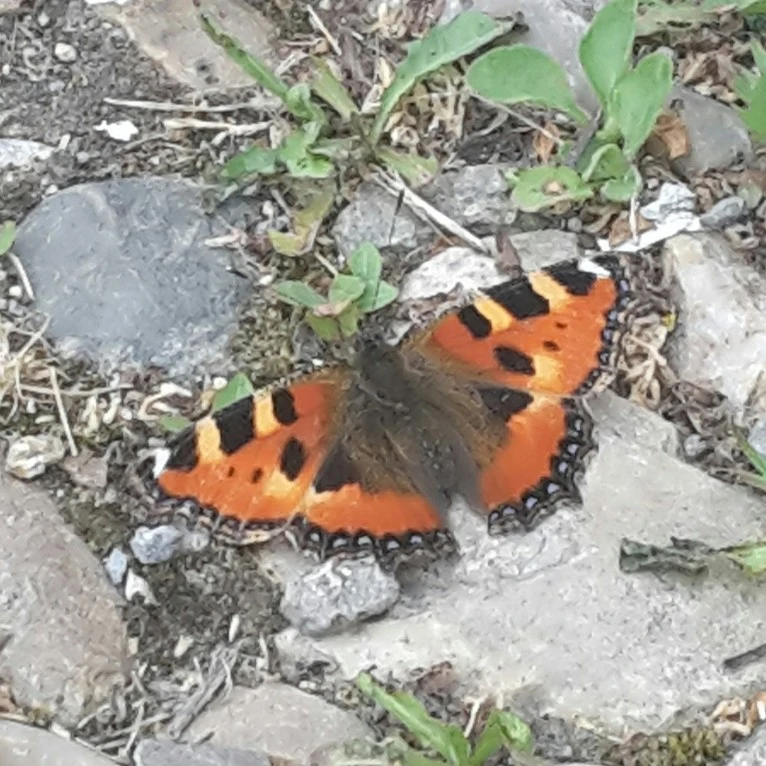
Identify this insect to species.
Aglais urticae
